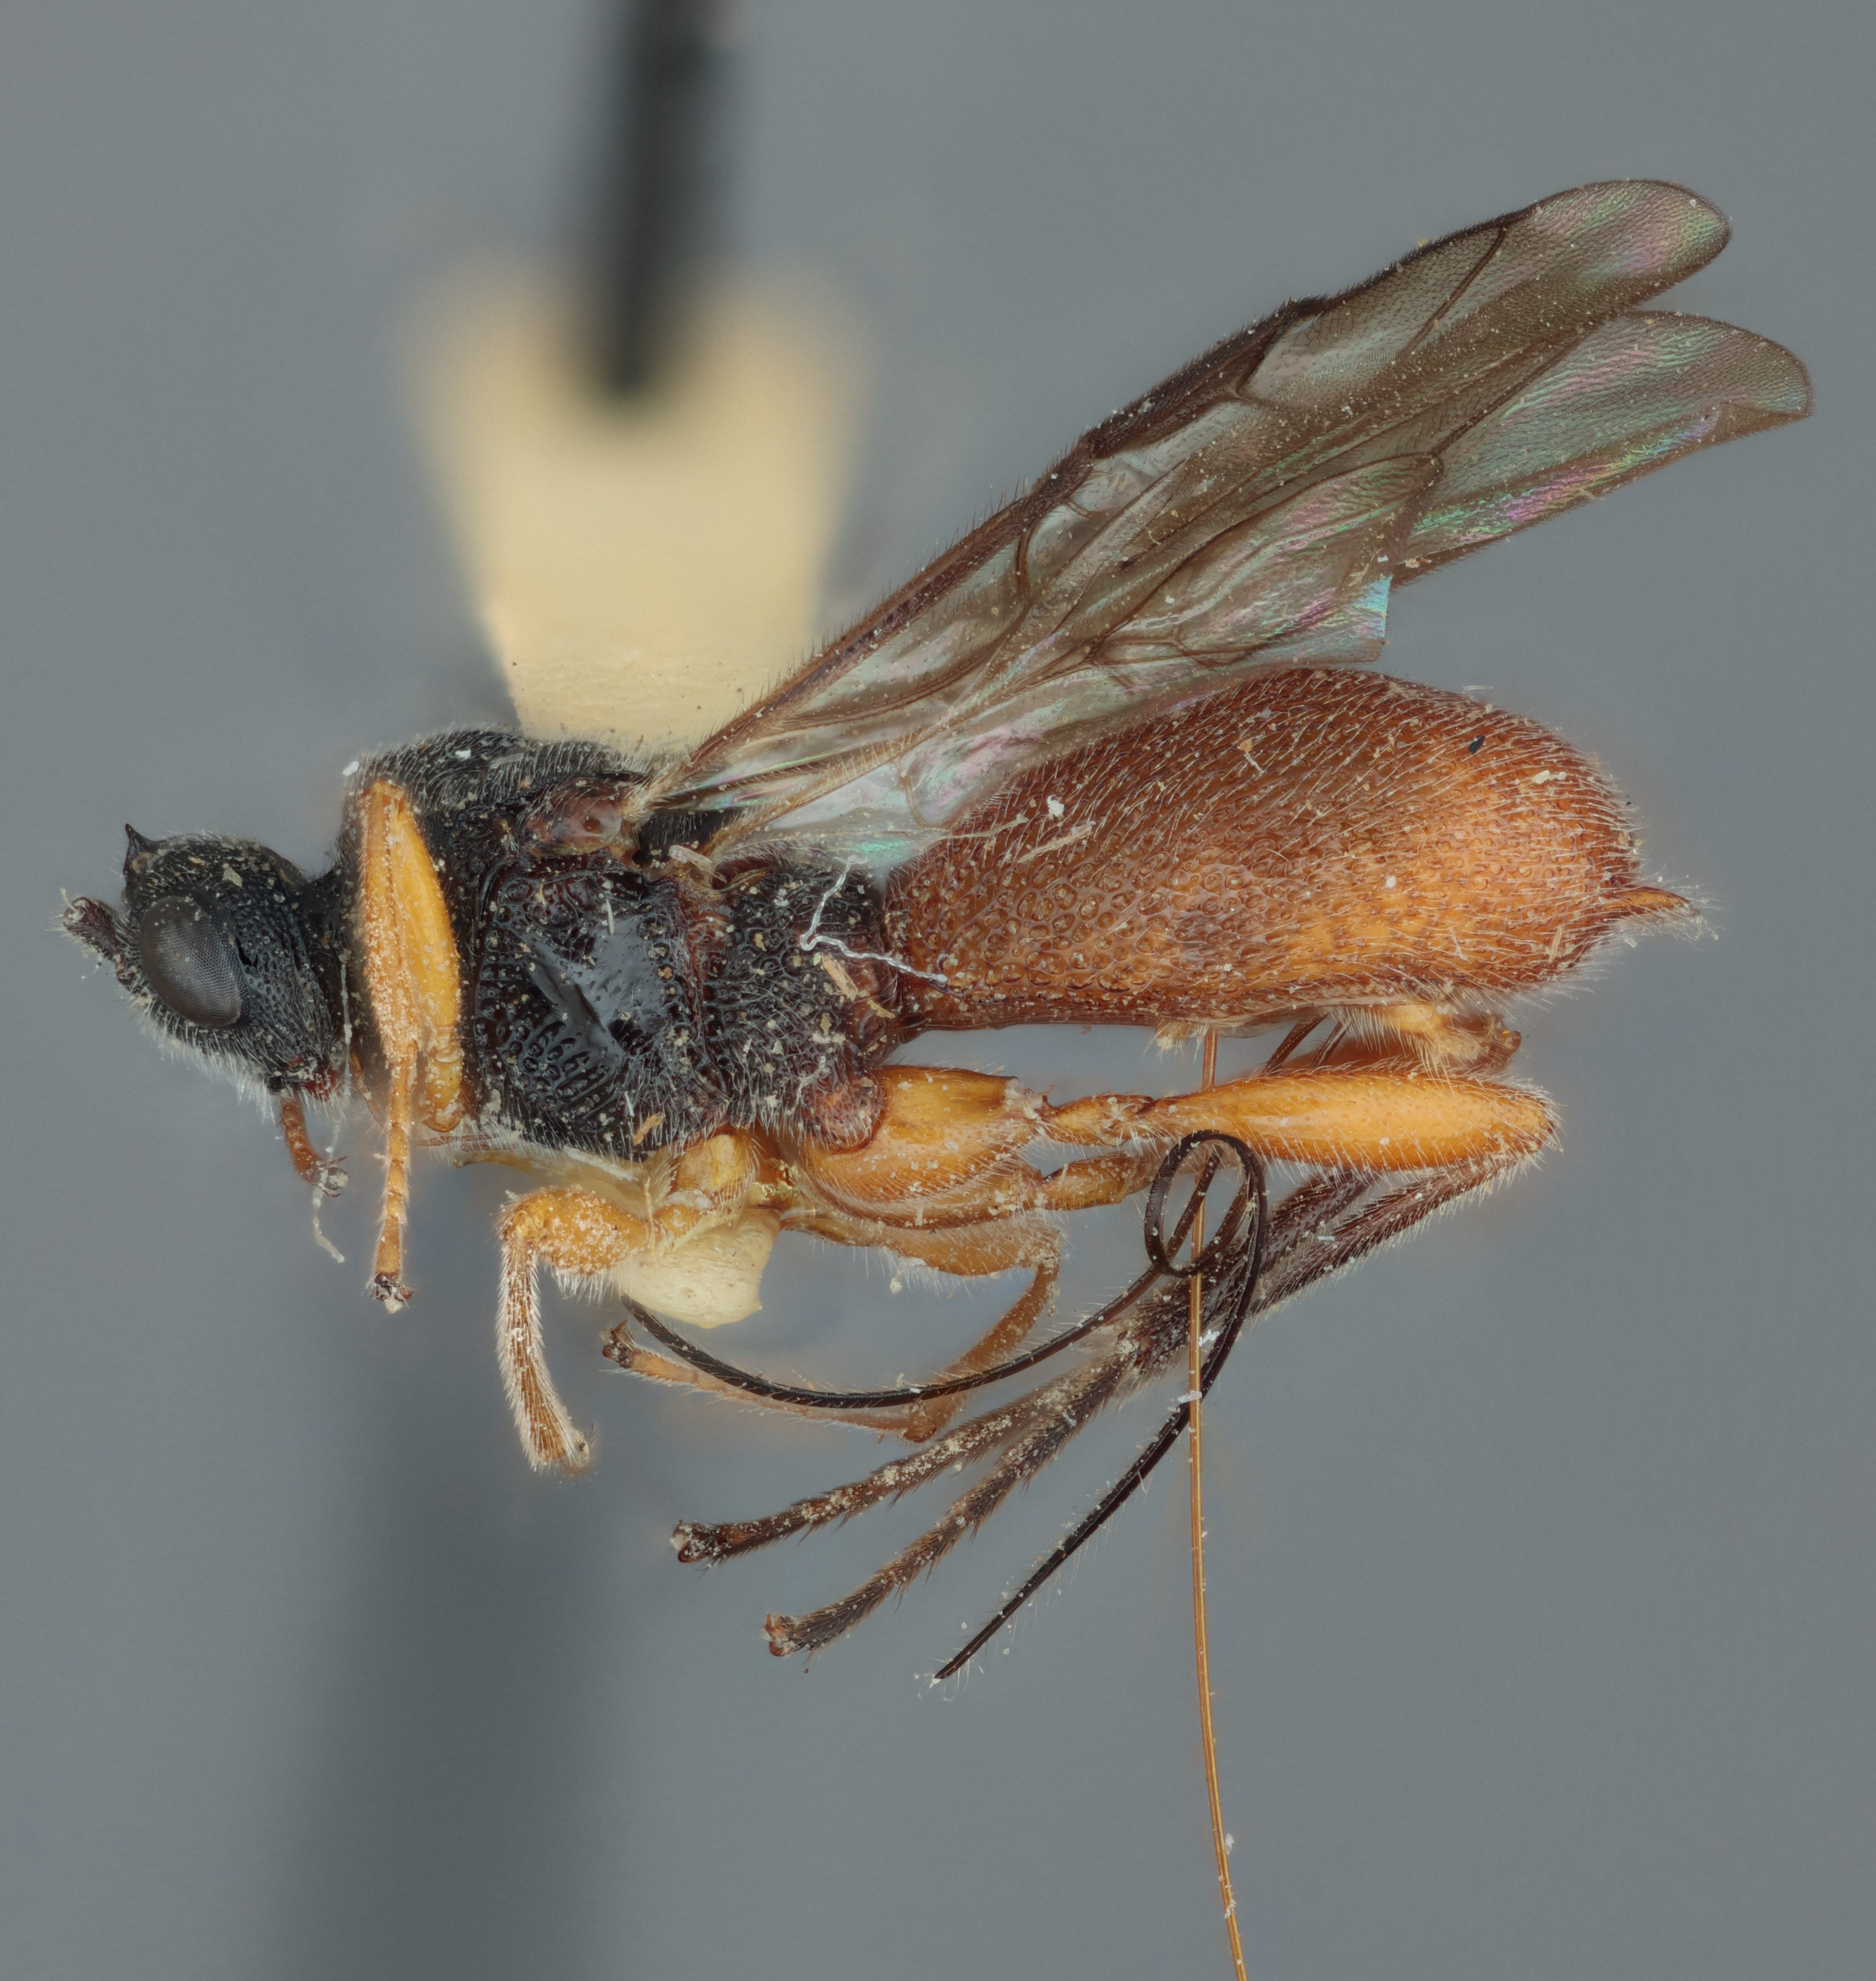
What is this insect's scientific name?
Urosigalphus muesebecki
